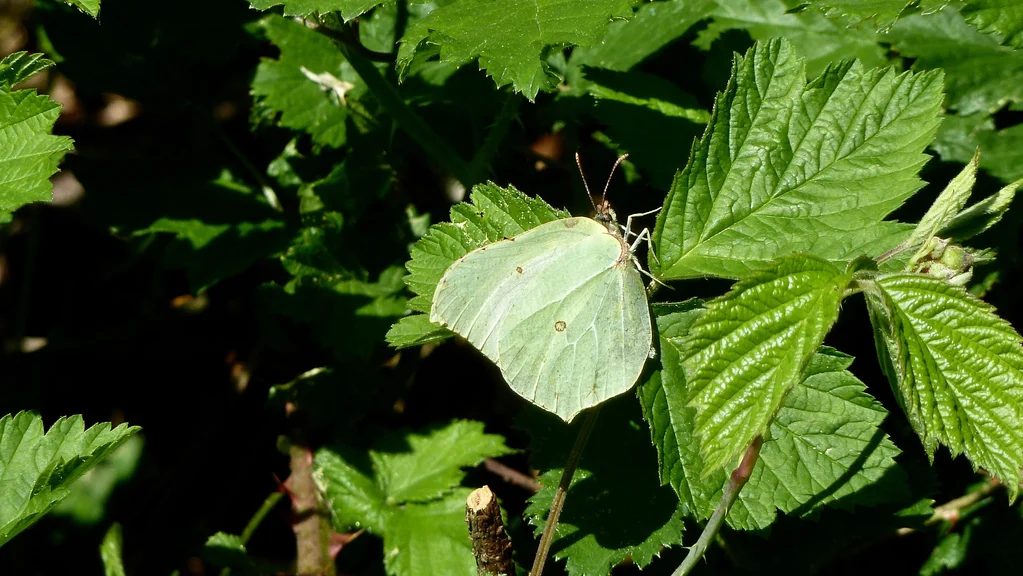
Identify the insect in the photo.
Gonepteryx rhamni
